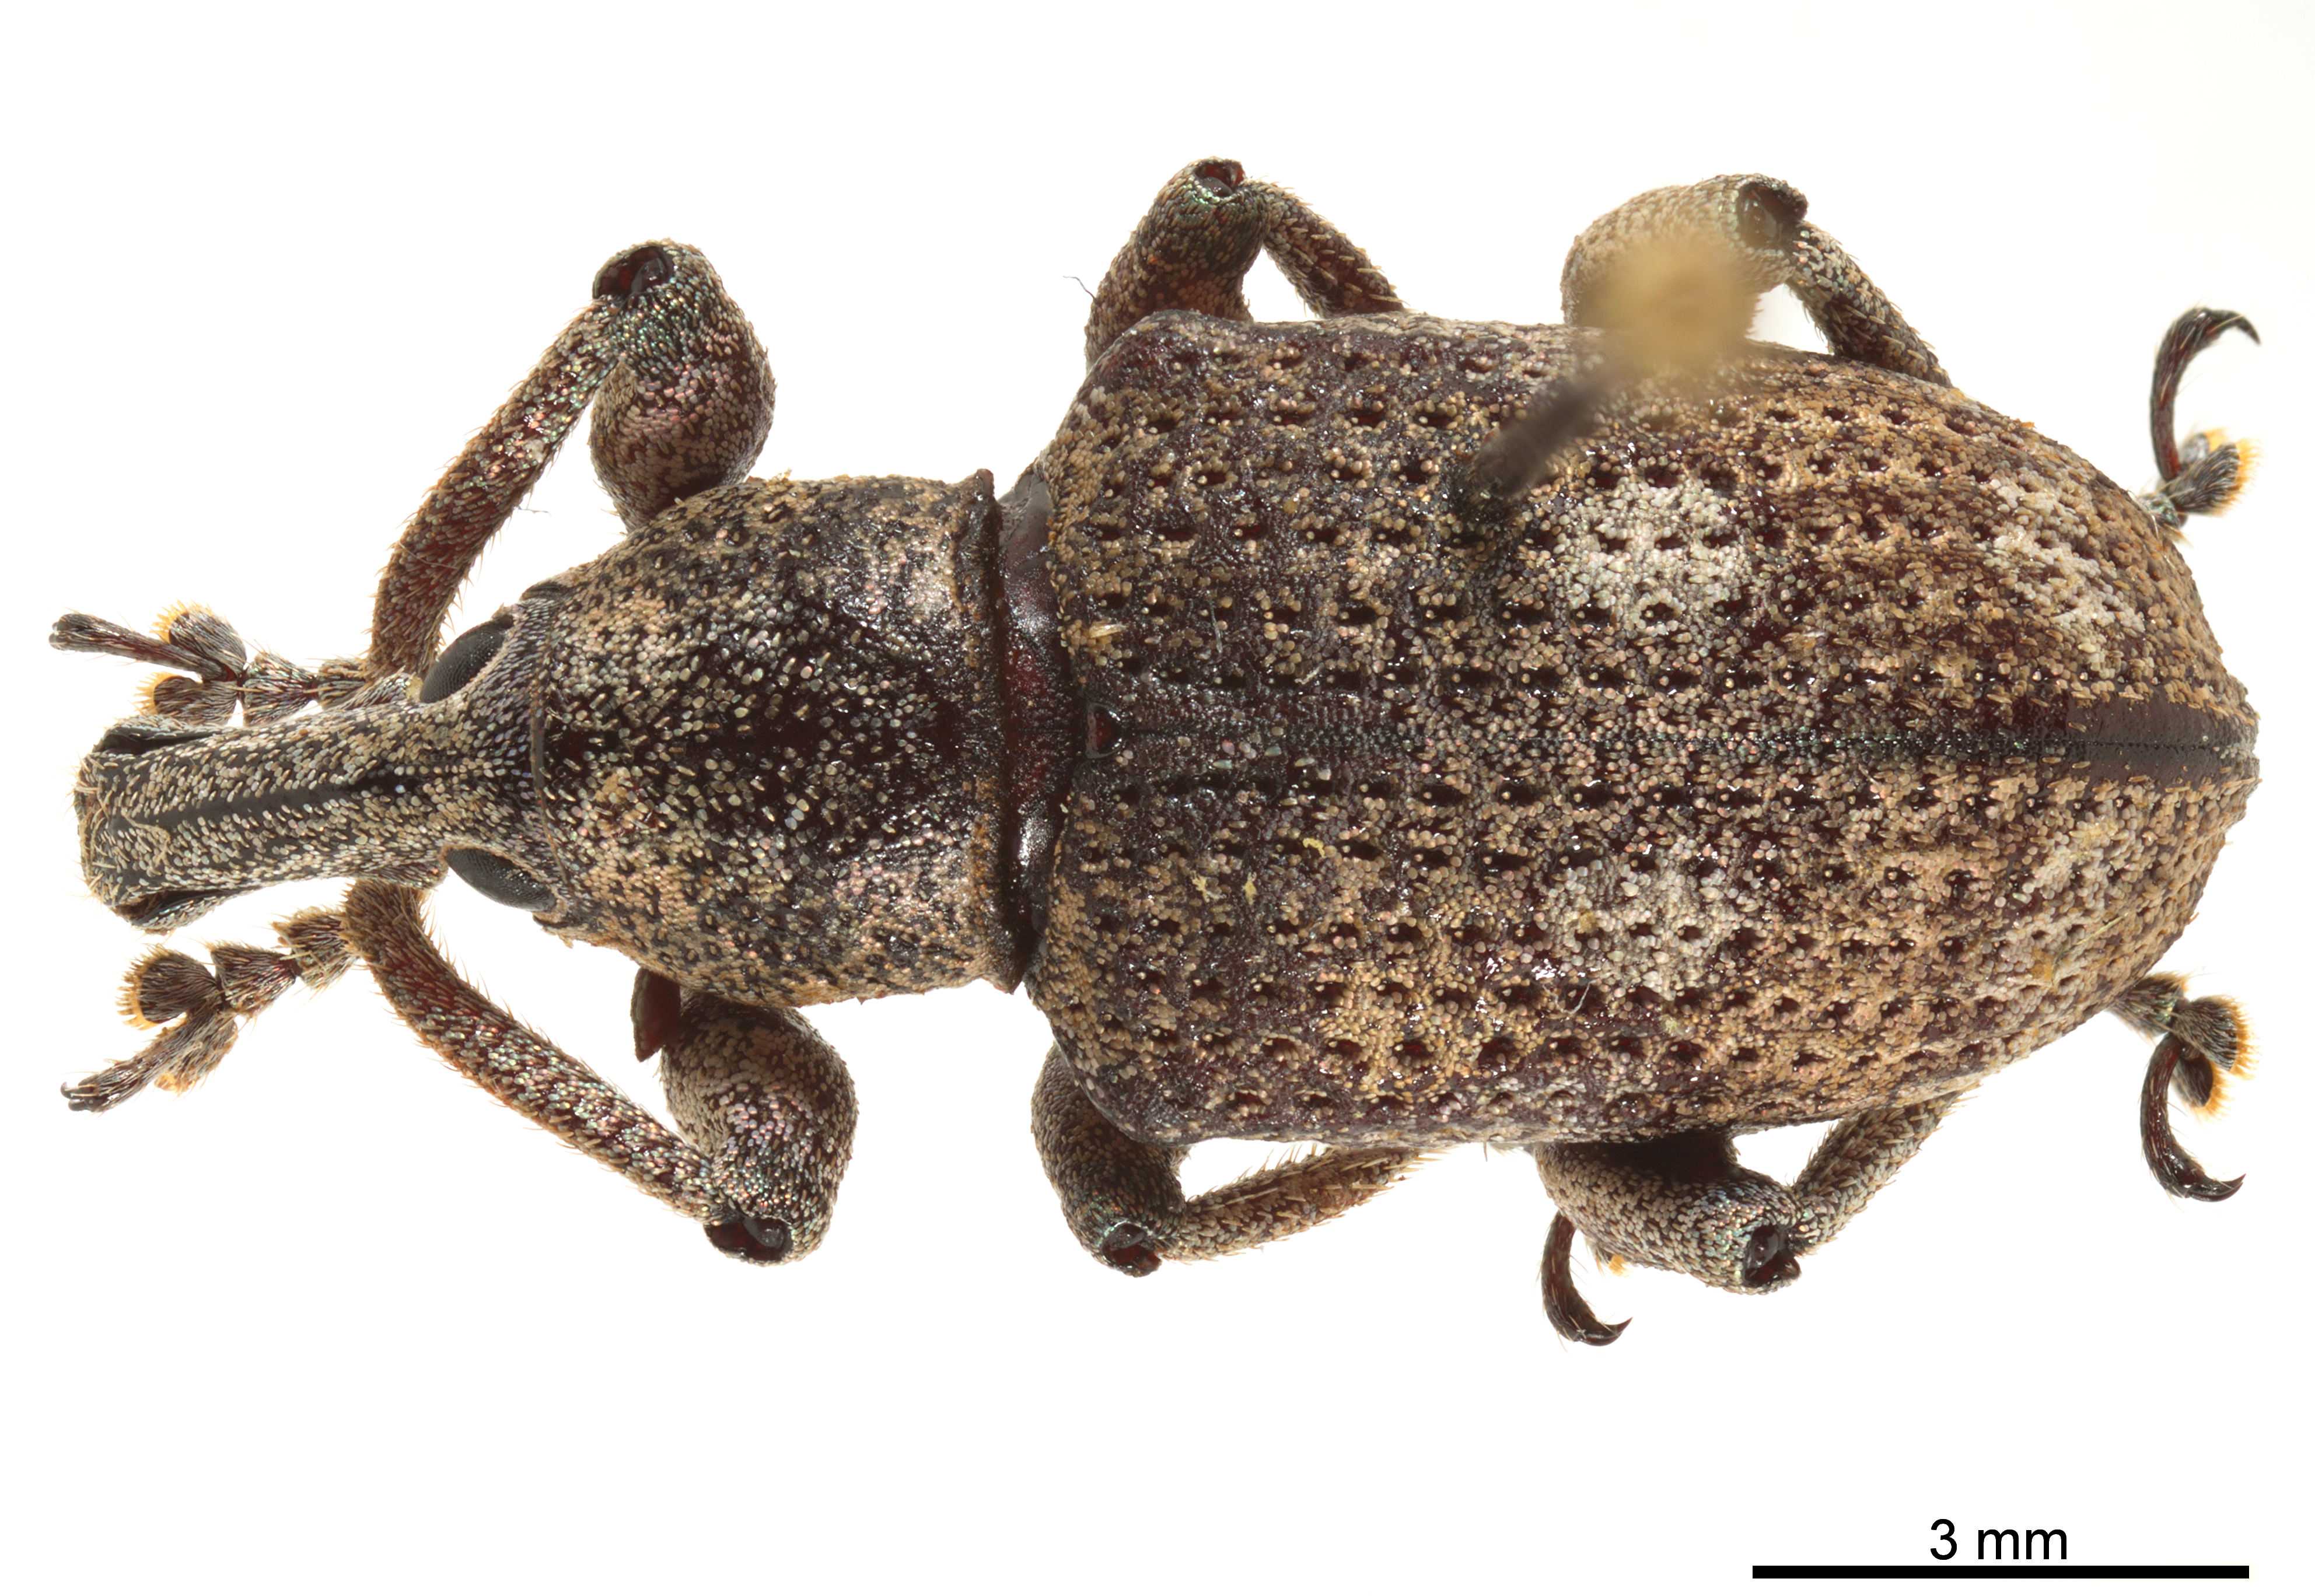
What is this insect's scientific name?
Hypoptus macularis
